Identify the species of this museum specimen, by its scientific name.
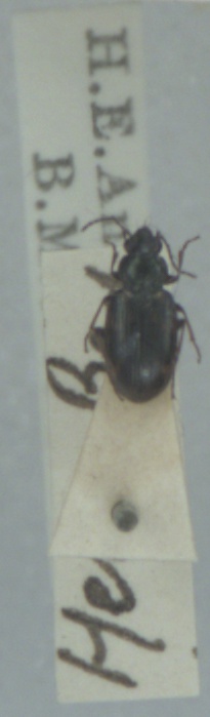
Bembidion varium
